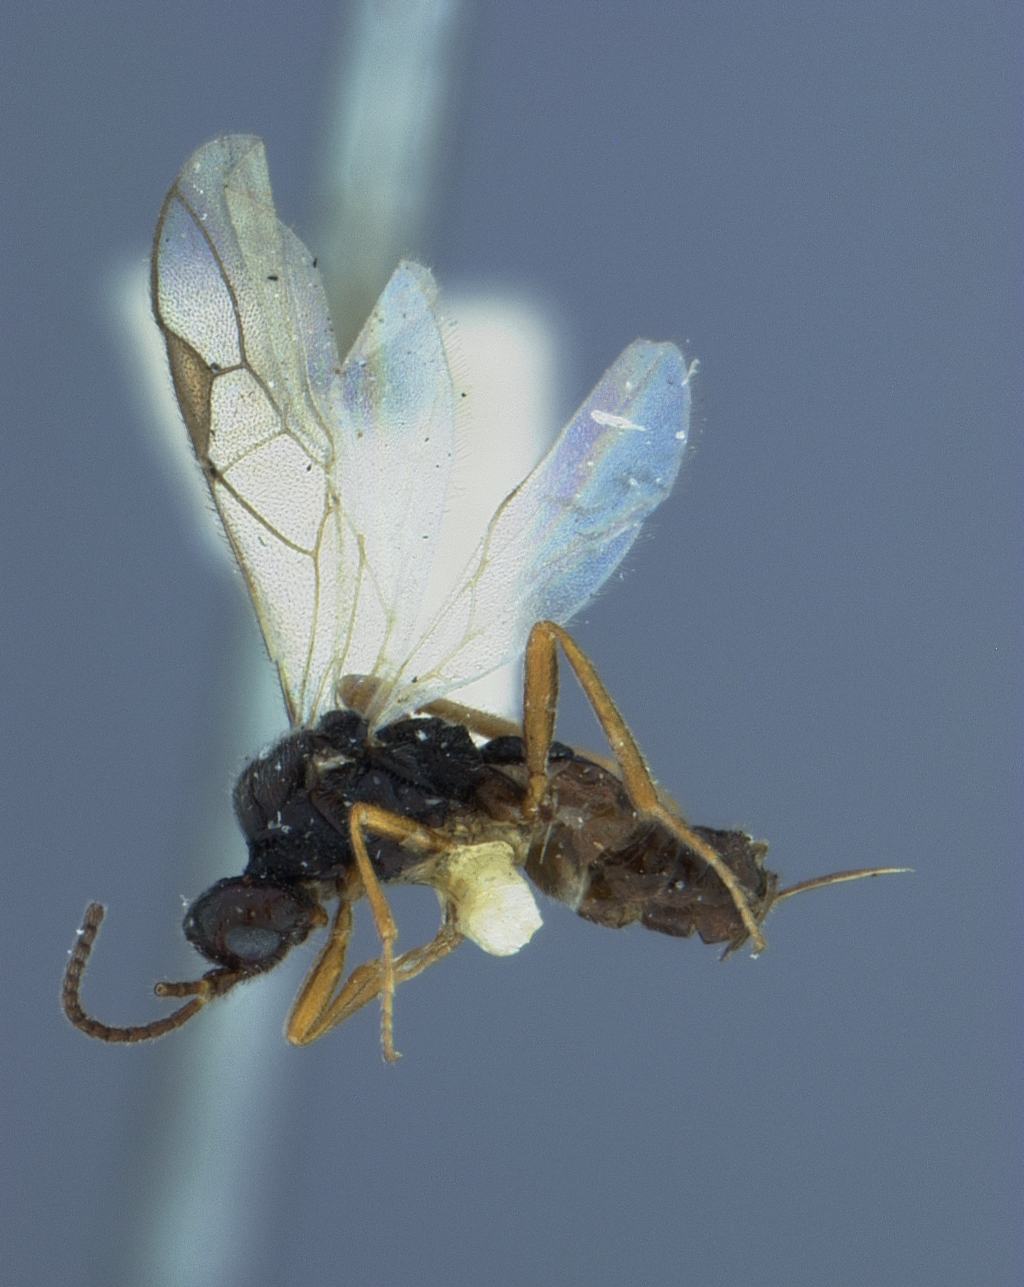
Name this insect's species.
Dimeris rufipes
